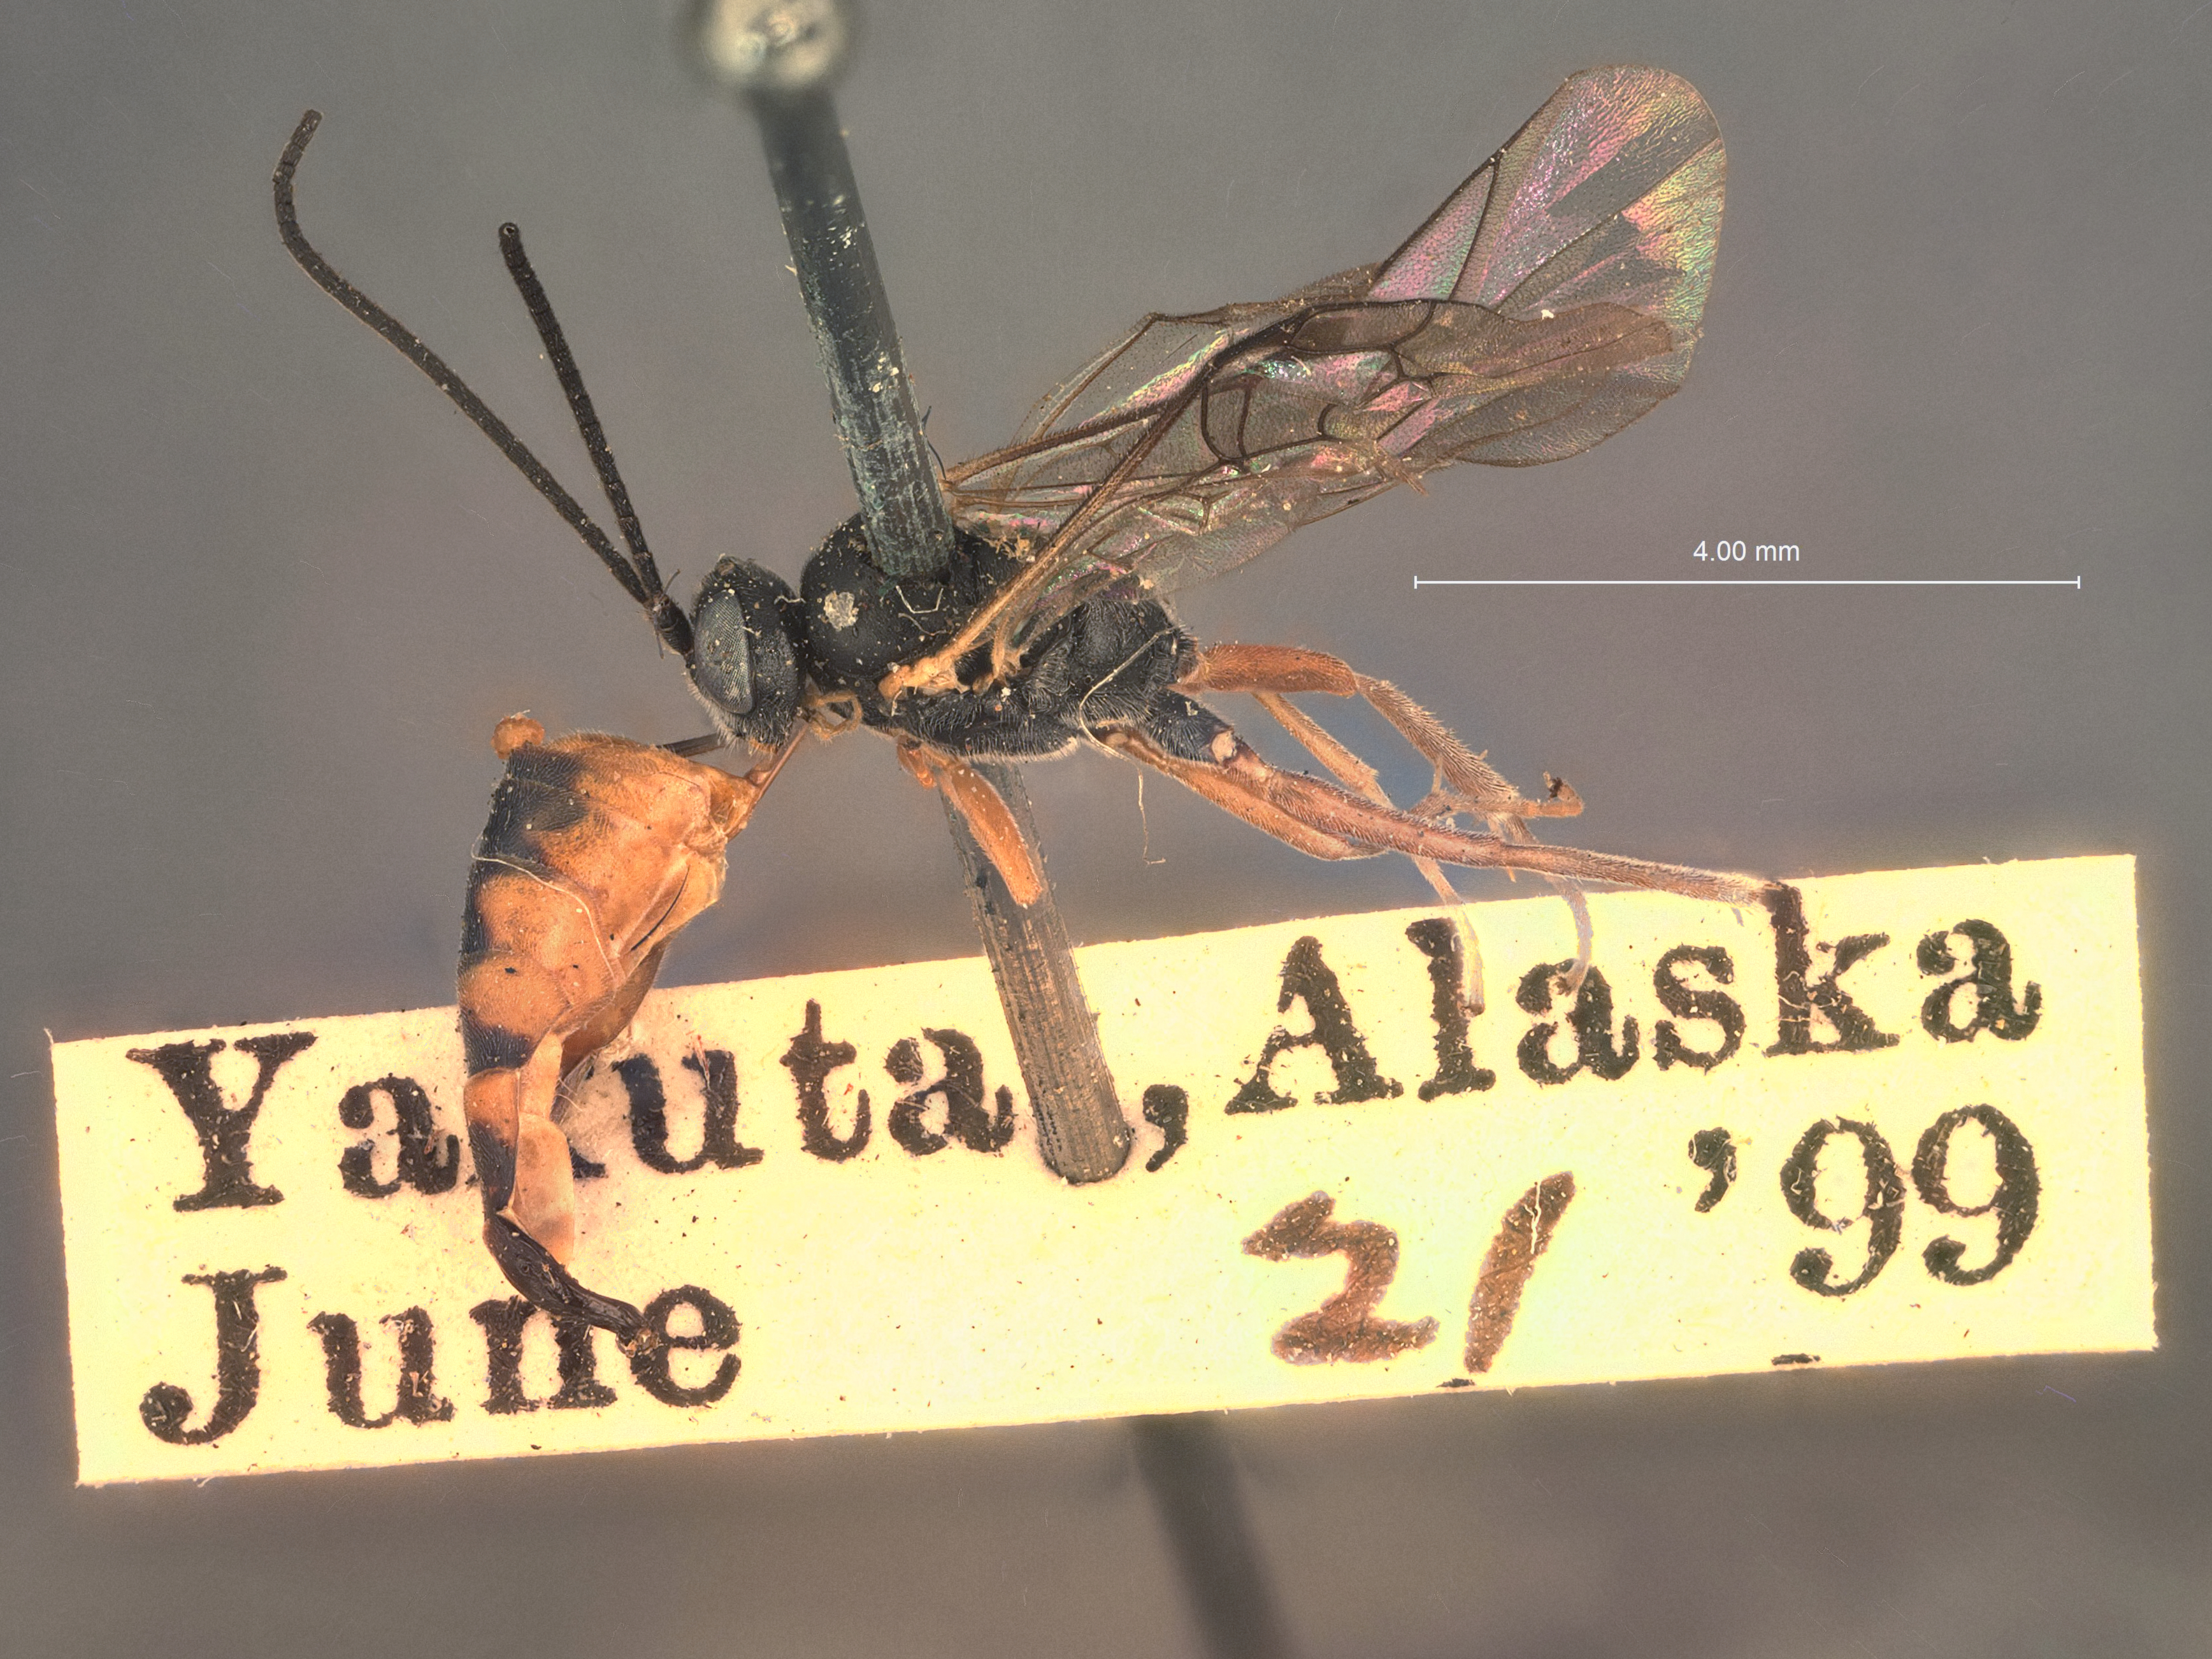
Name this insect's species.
Ischnoscopus yakutatensis
